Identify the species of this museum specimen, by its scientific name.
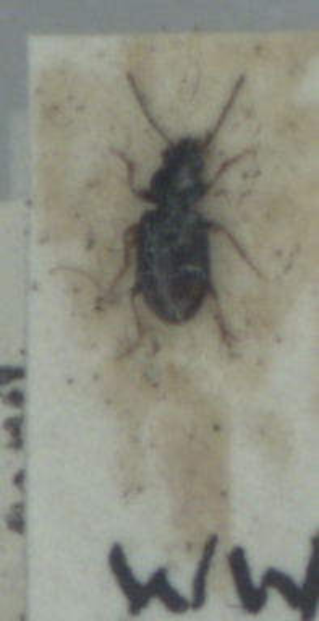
Bembidion guttula
